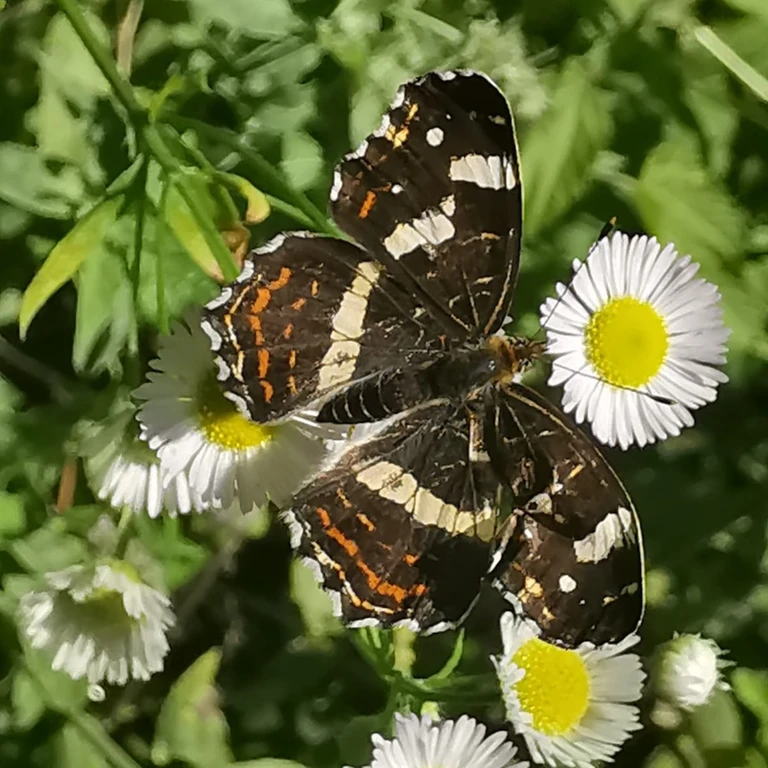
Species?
Araschnia levana
